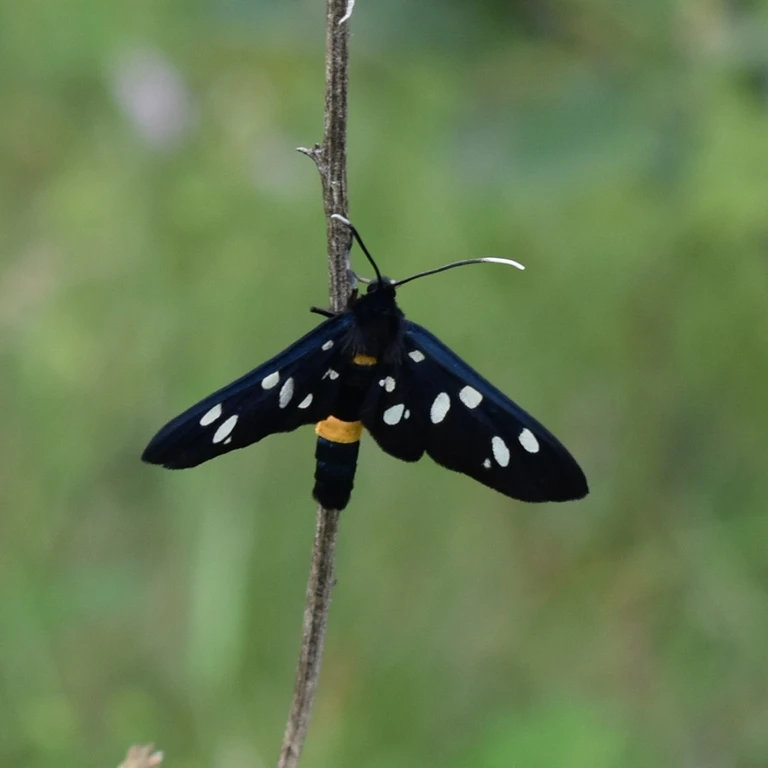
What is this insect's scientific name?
Amata phegea
